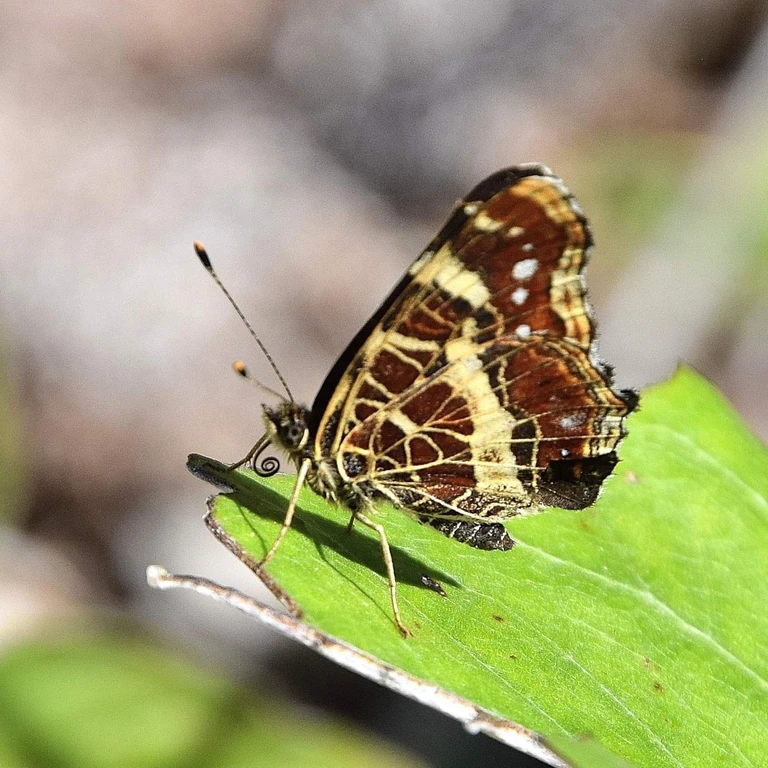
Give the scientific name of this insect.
Araschnia levana
